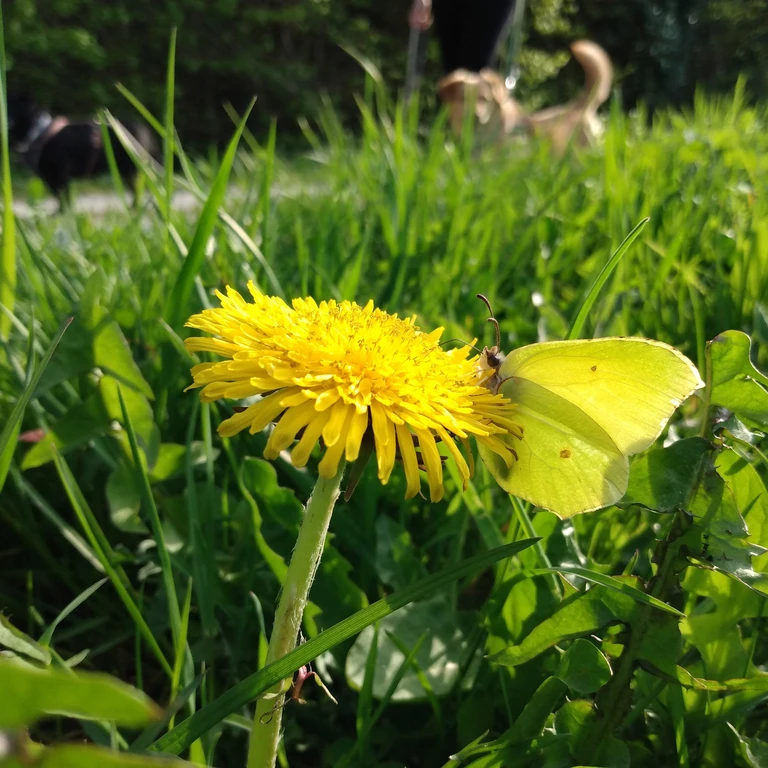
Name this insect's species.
Gonepteryx rhamni
